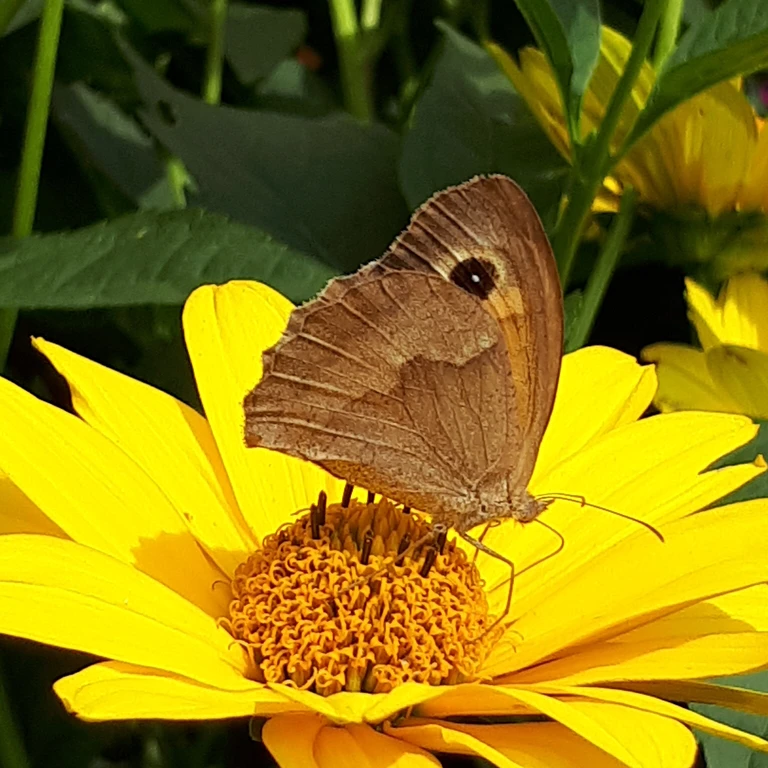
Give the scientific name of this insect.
Maniola jurtina
